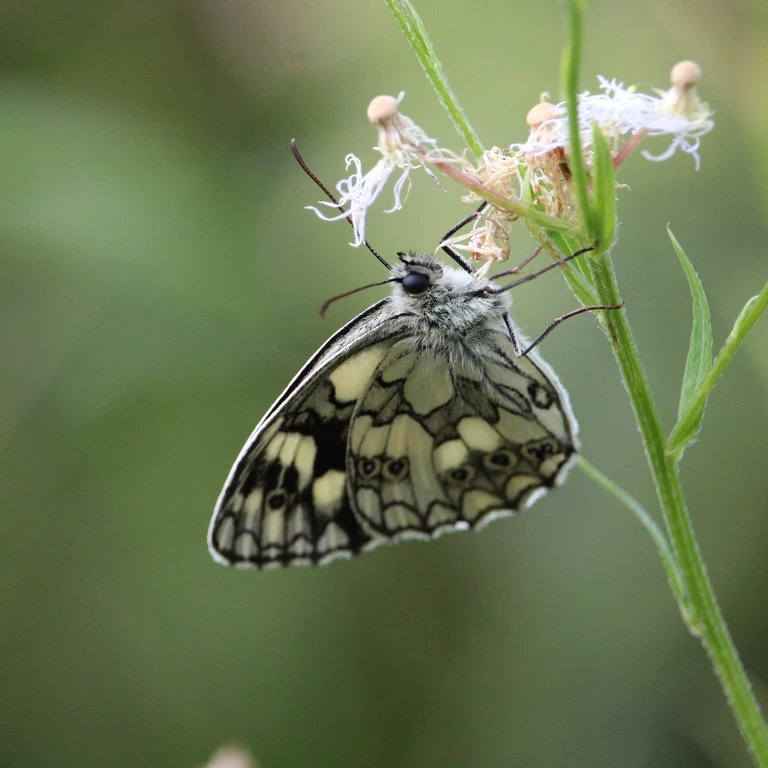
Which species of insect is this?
Melanargia galathea
